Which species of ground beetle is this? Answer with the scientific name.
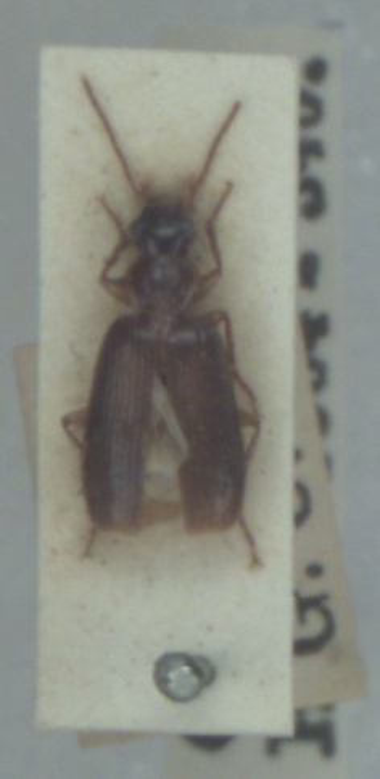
Dromius meridionalis
